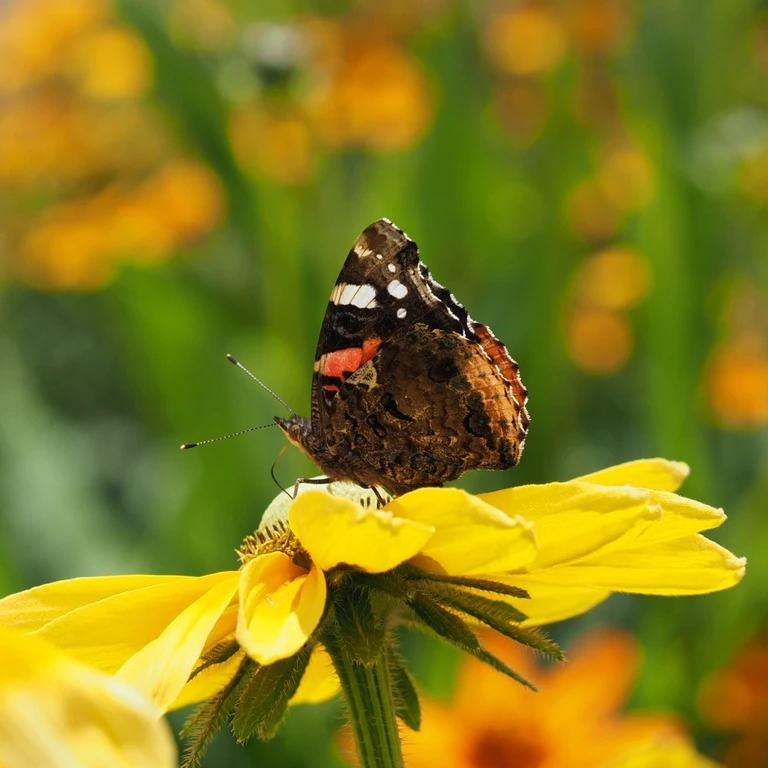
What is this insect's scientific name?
Vanessa atalanta
